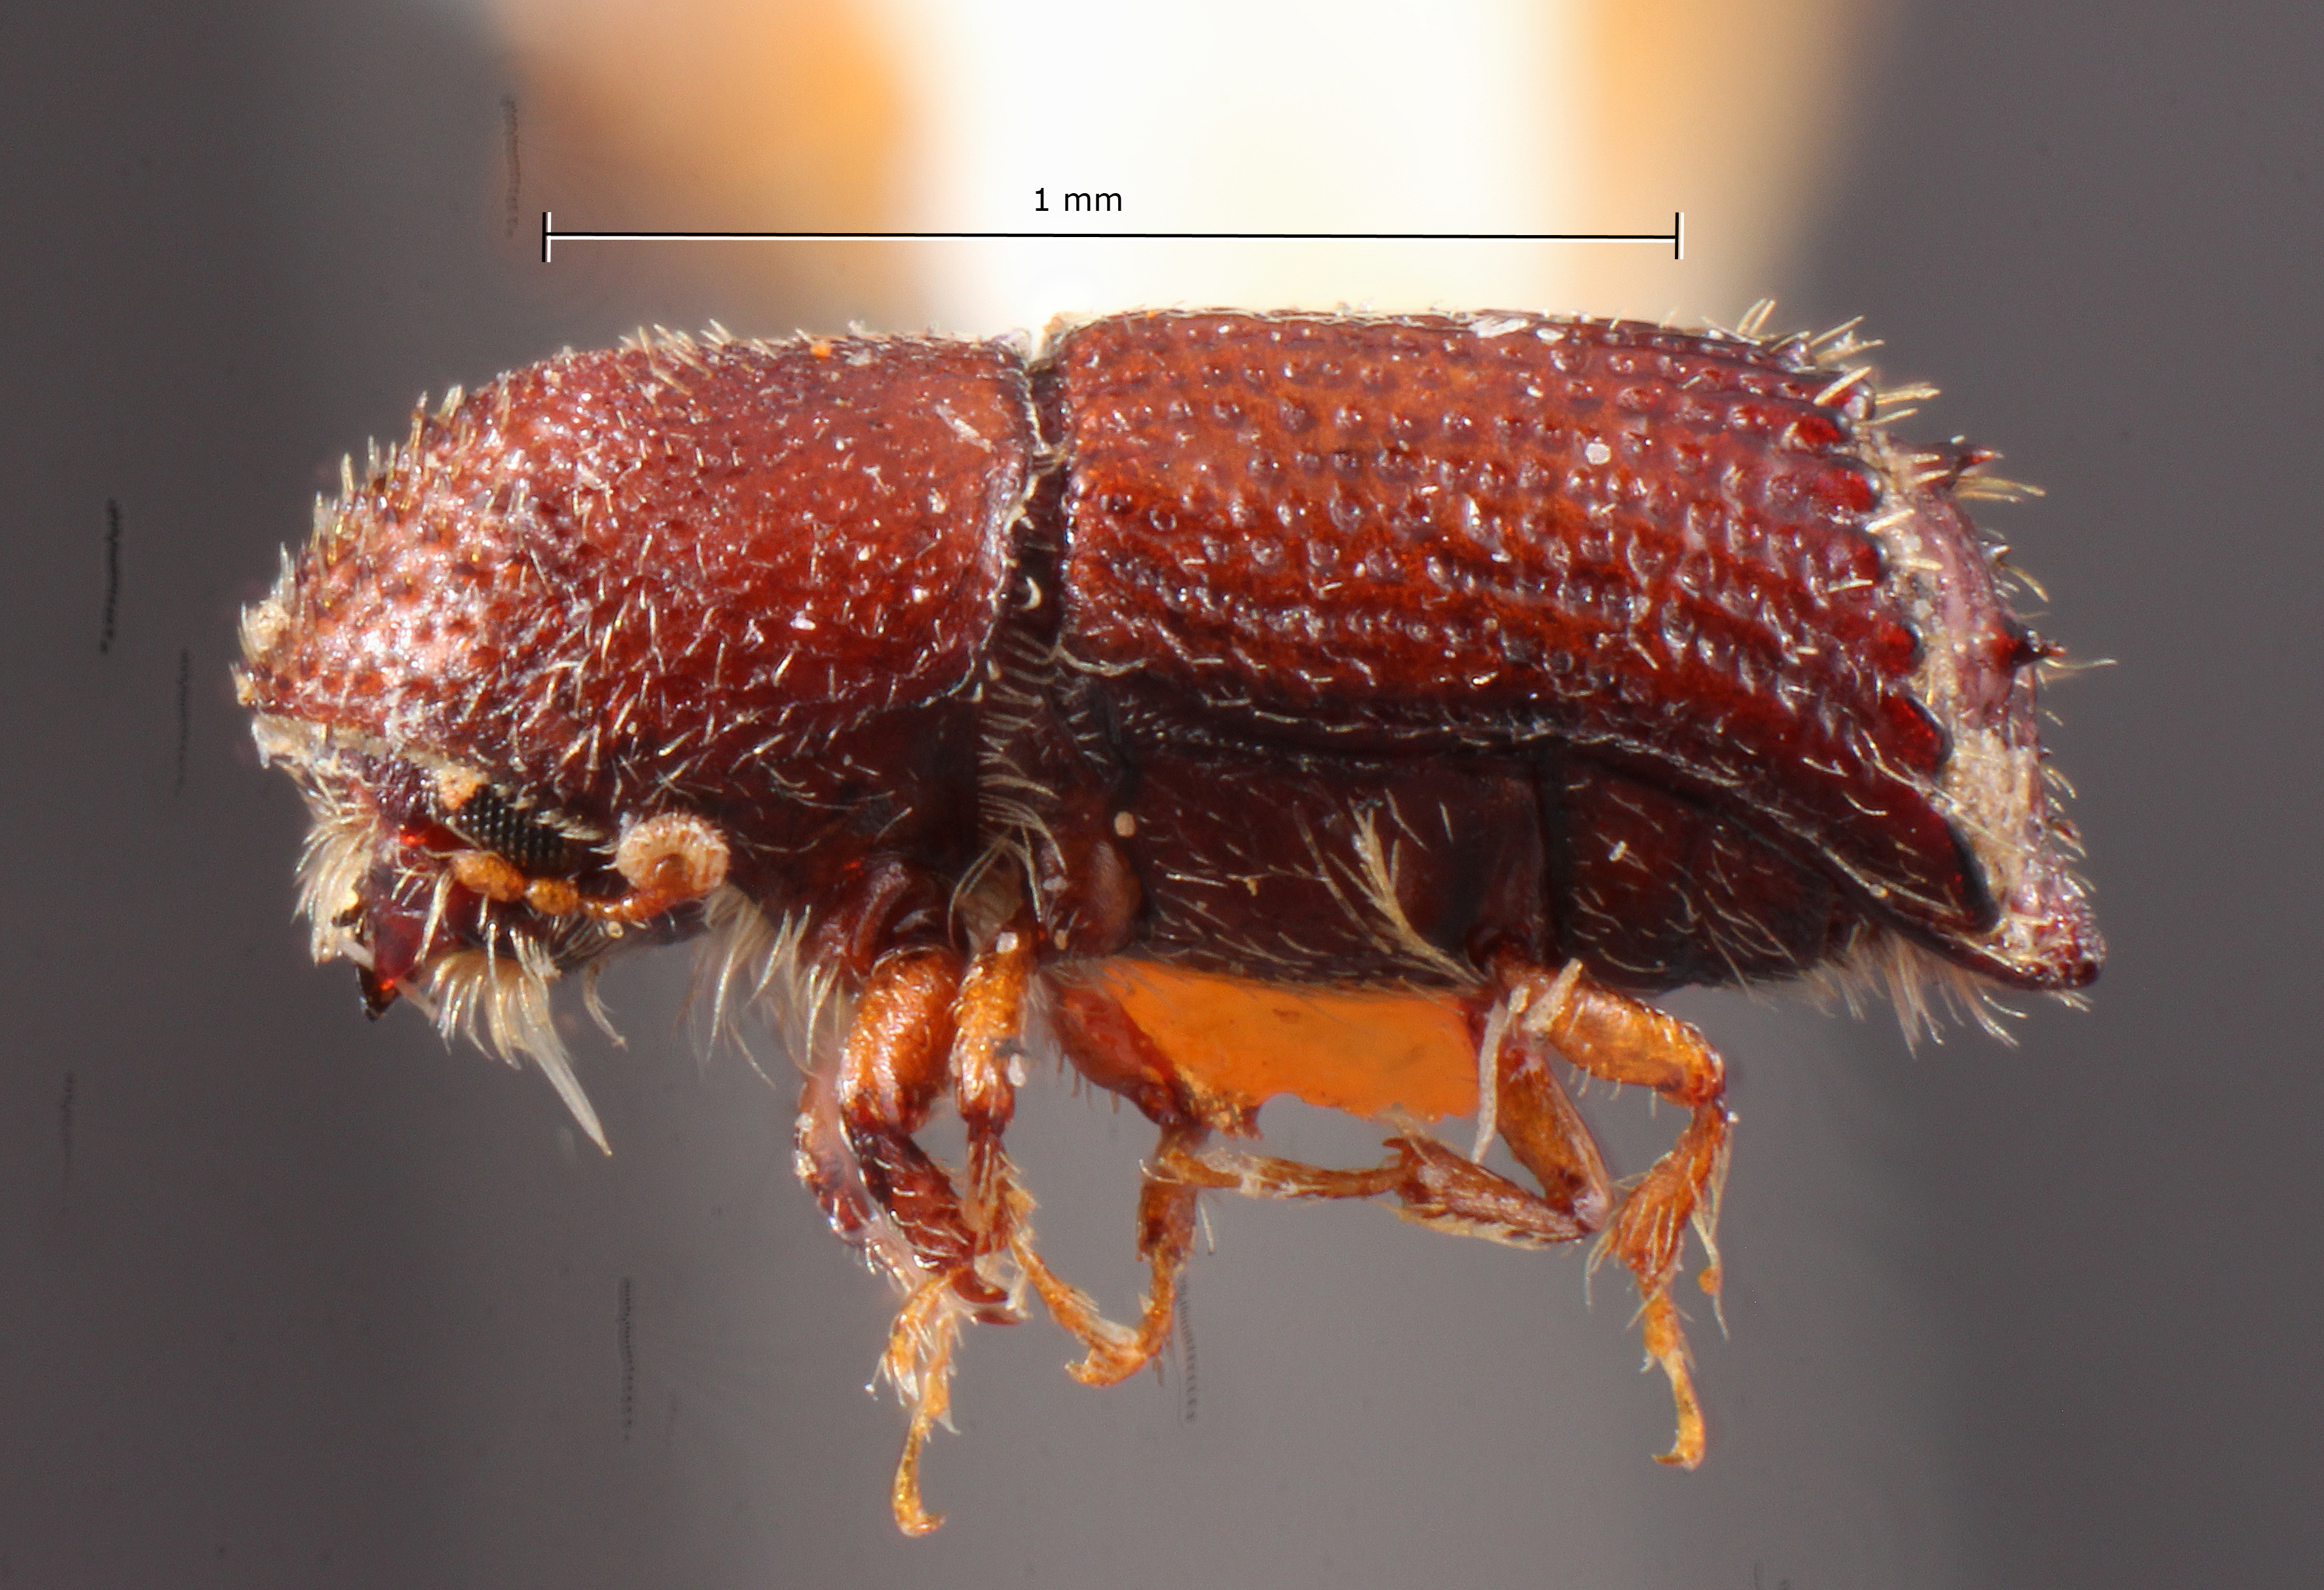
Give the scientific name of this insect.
Hylocurus quadrispinosus
